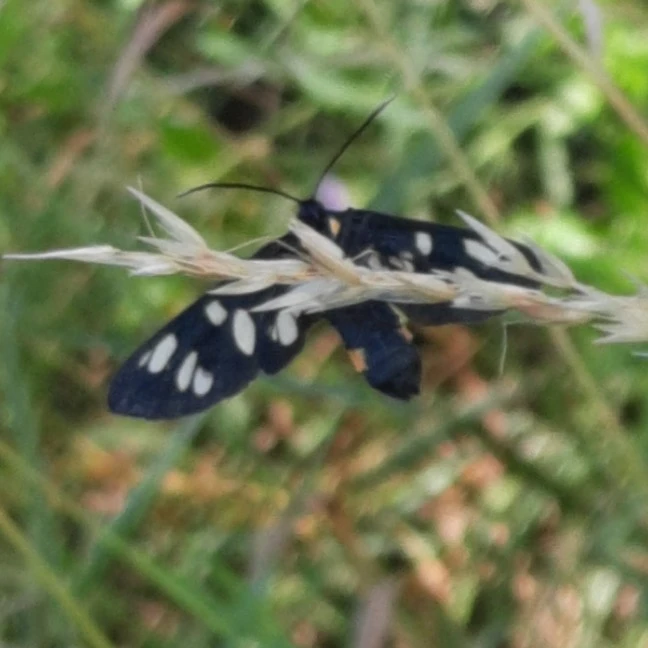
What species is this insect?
Amata phegea
